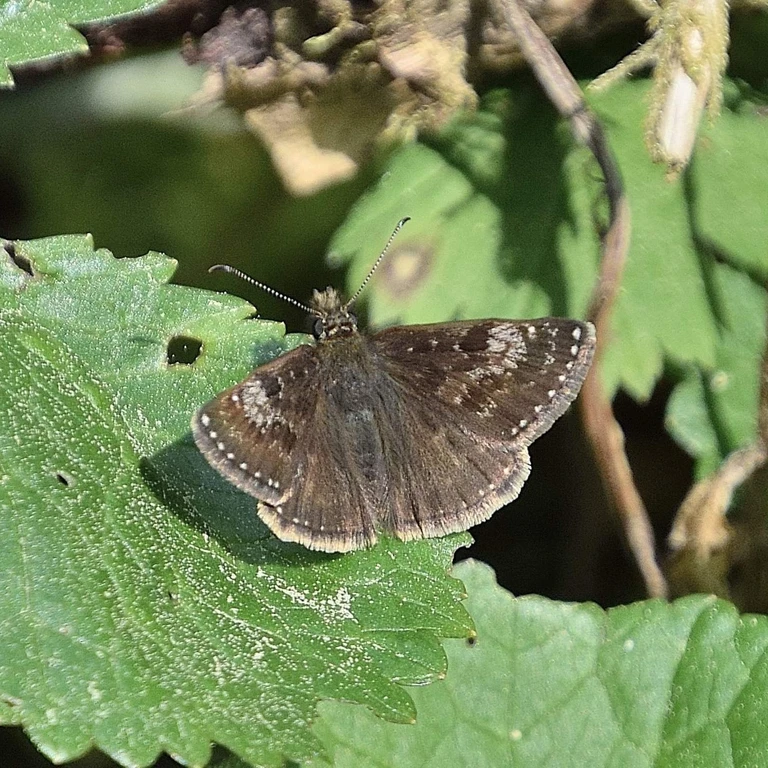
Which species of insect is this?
Erynnis tages
